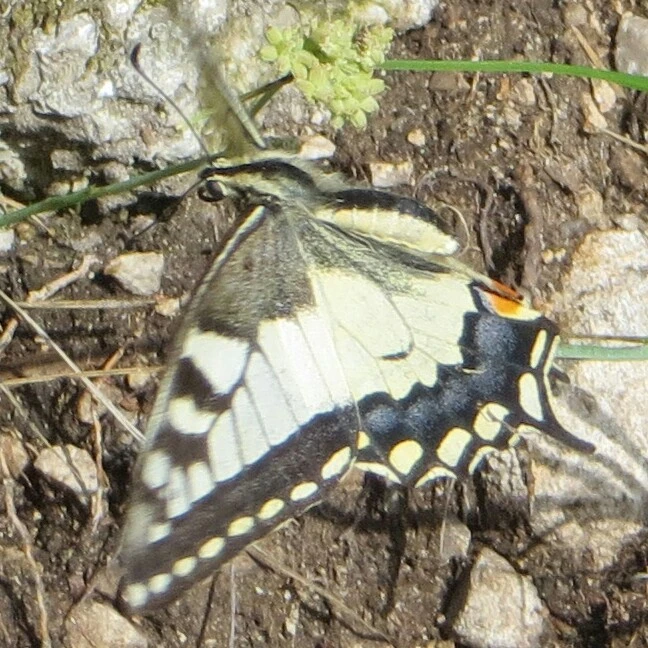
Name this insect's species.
Papilio machaon
